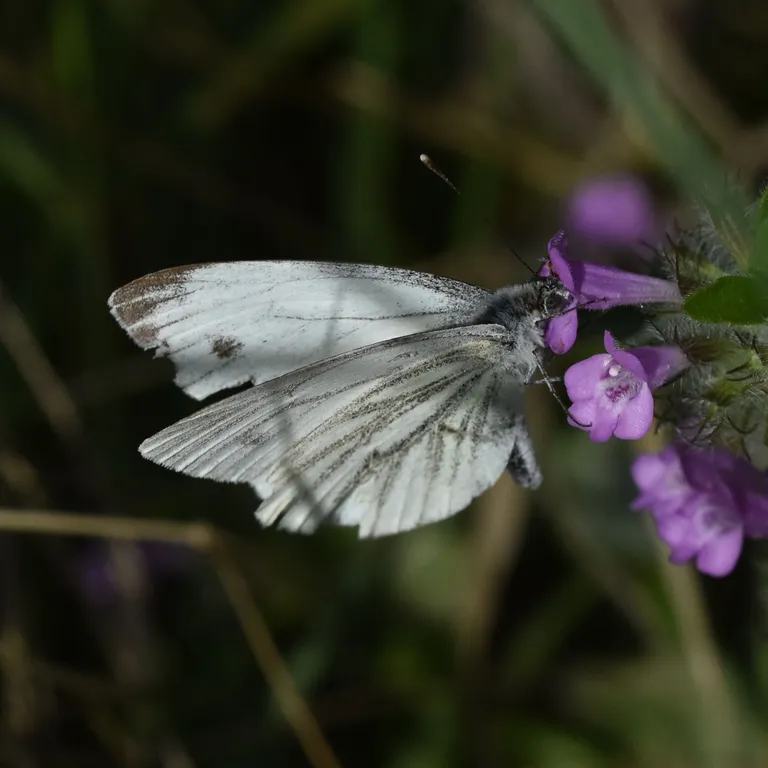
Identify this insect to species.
Pieris napi
